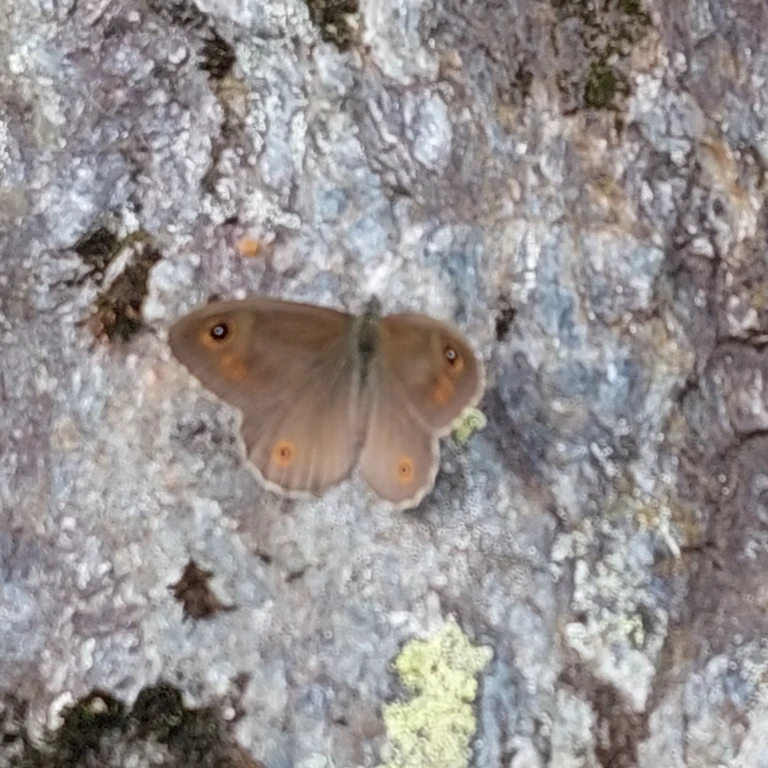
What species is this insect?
Lasiommata maera (also Pararge maera)
